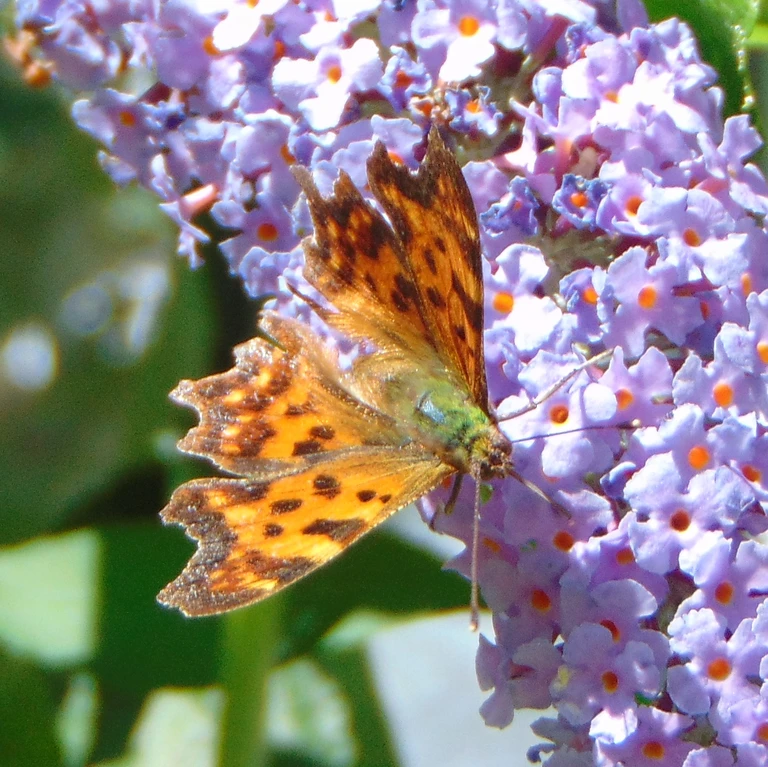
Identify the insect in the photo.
Polygonia c-album
